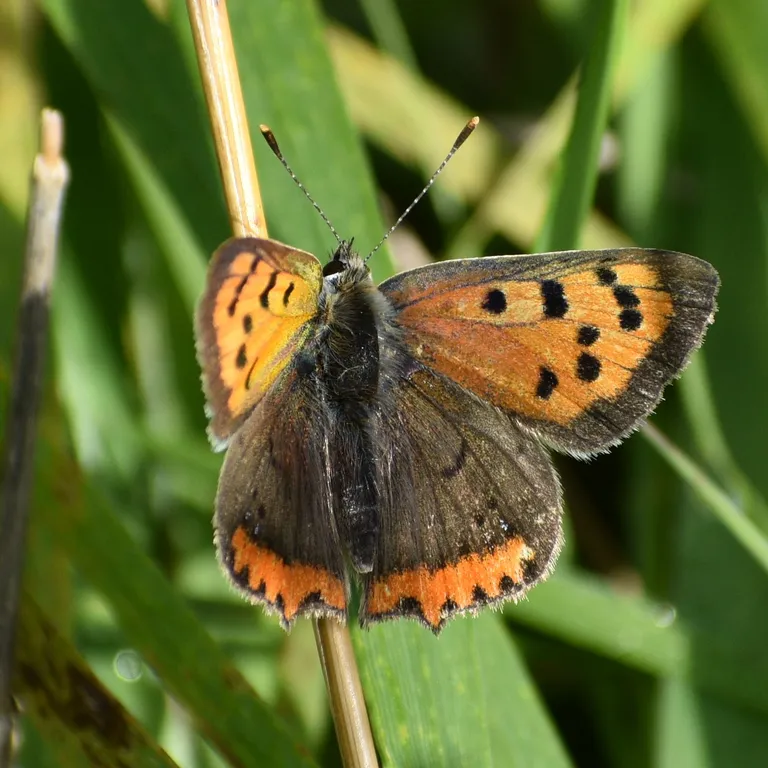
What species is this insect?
Lycaena phlaeas
